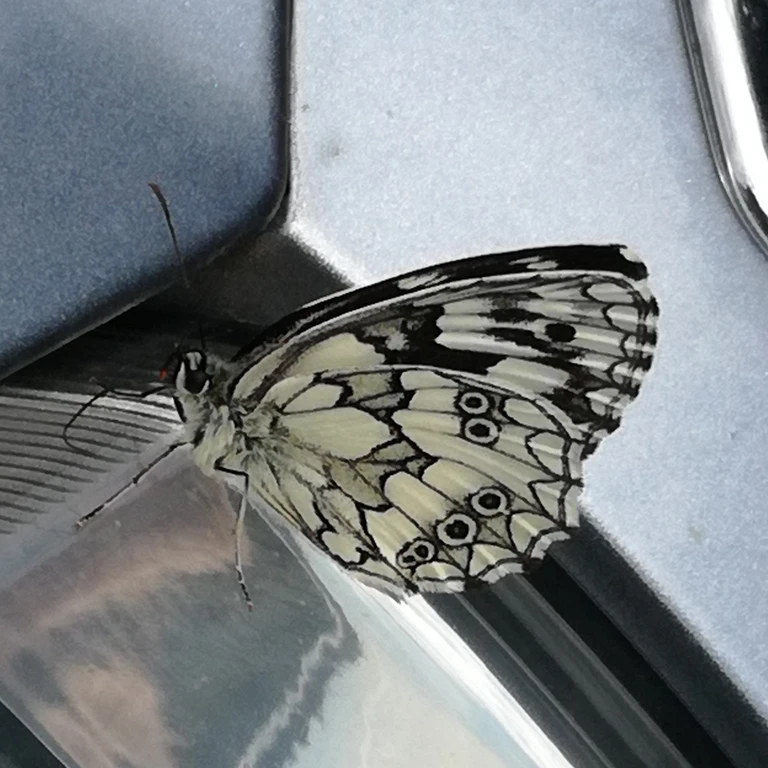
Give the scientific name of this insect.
Melanargia galathea
